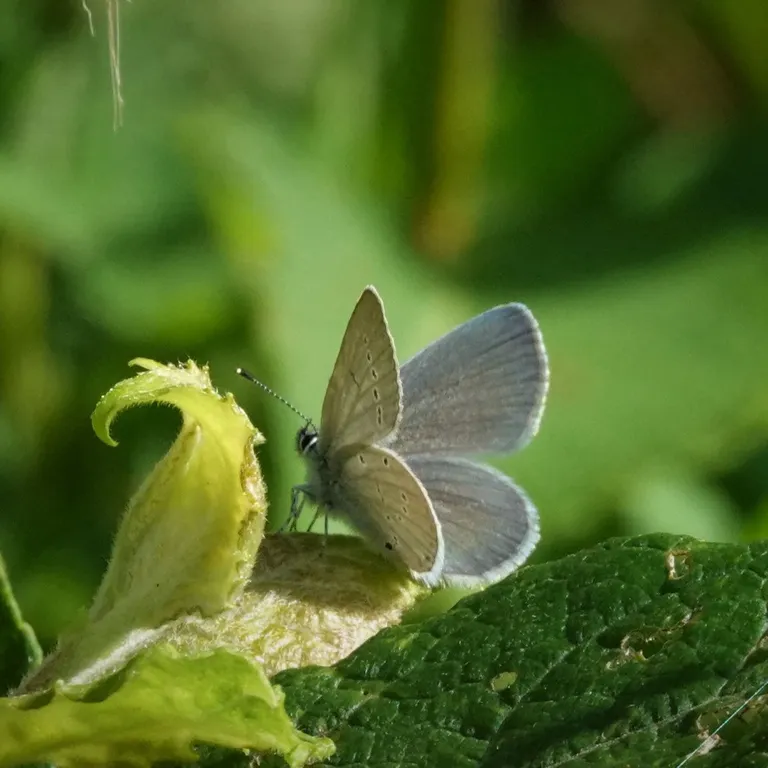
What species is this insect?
Cupido minimus
